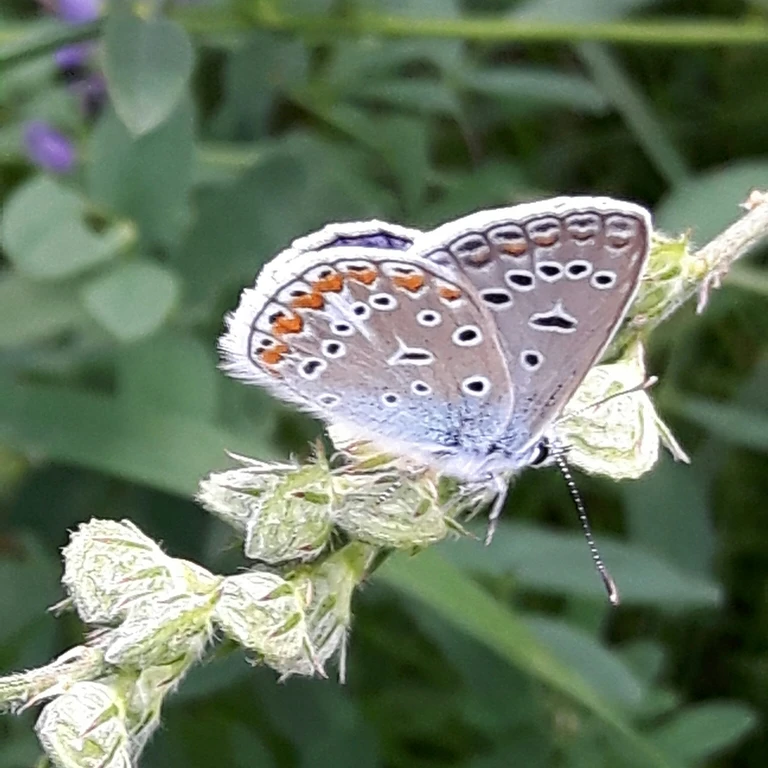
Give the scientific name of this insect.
Polyommatus icarus
